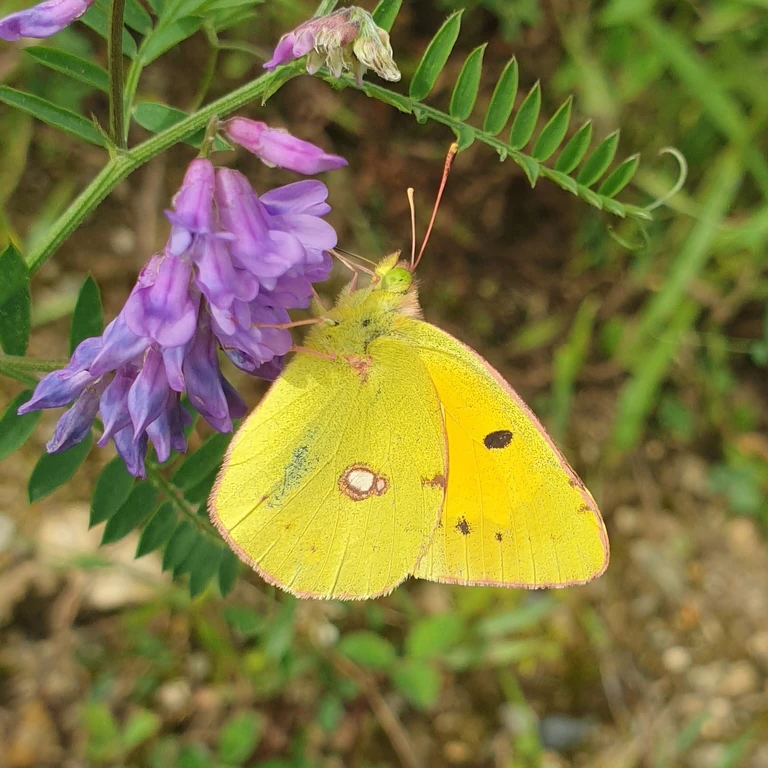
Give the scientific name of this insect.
Colias croceus
